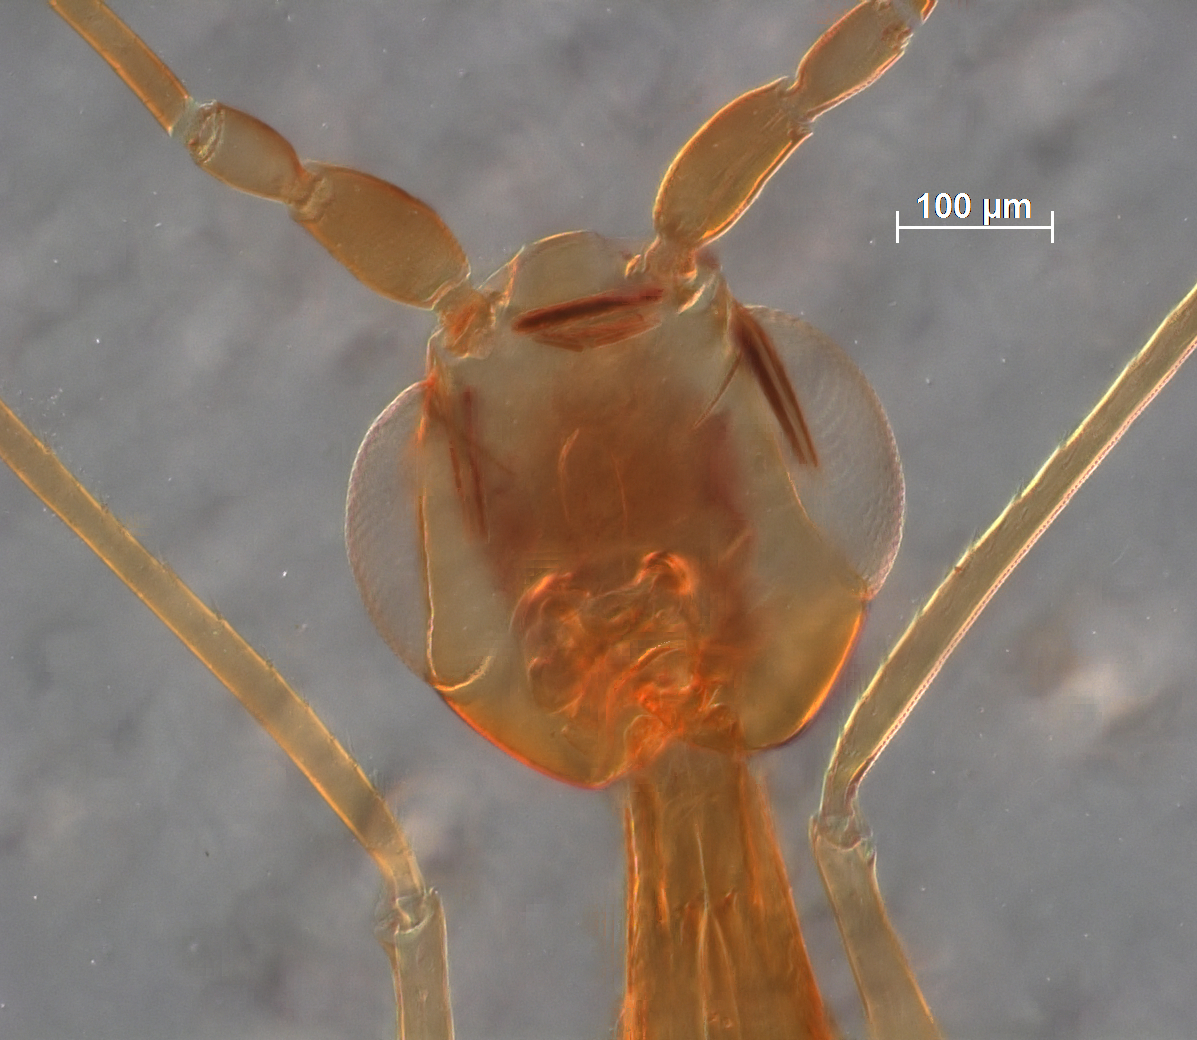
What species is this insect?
Tanaomymar mirum
